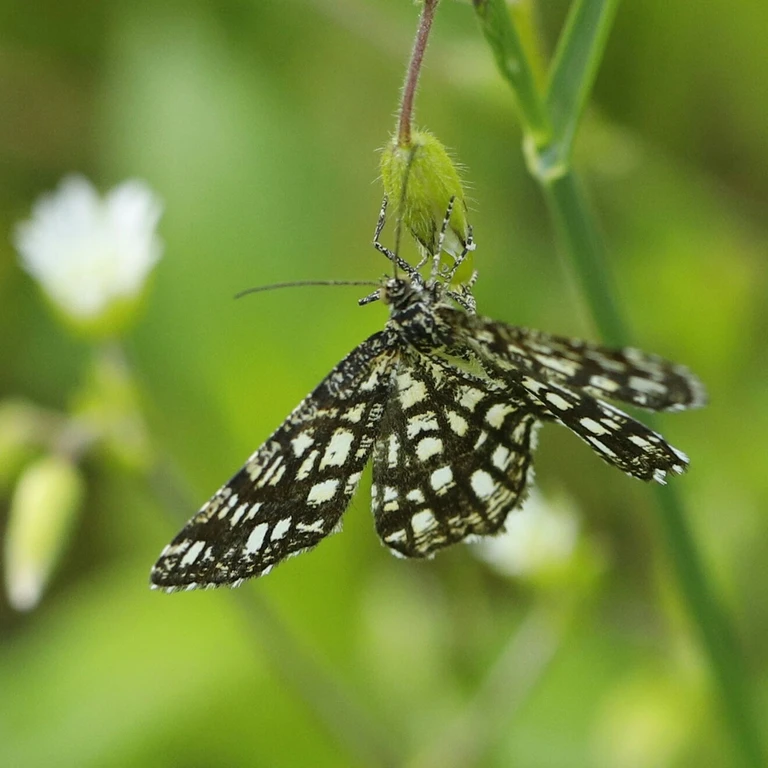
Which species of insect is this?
Chiasmia clathrata
